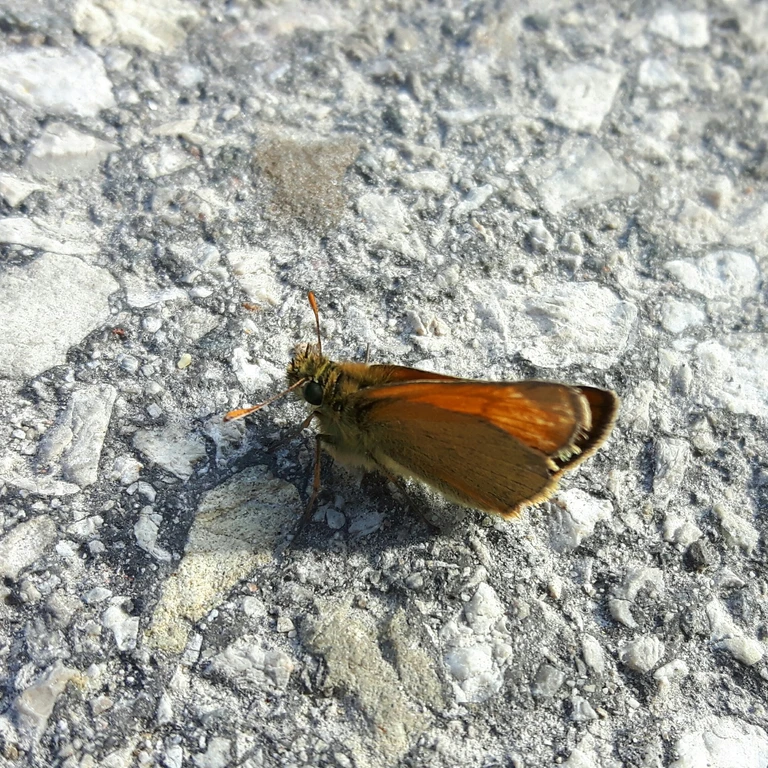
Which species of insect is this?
Thymelicus sylvestris
